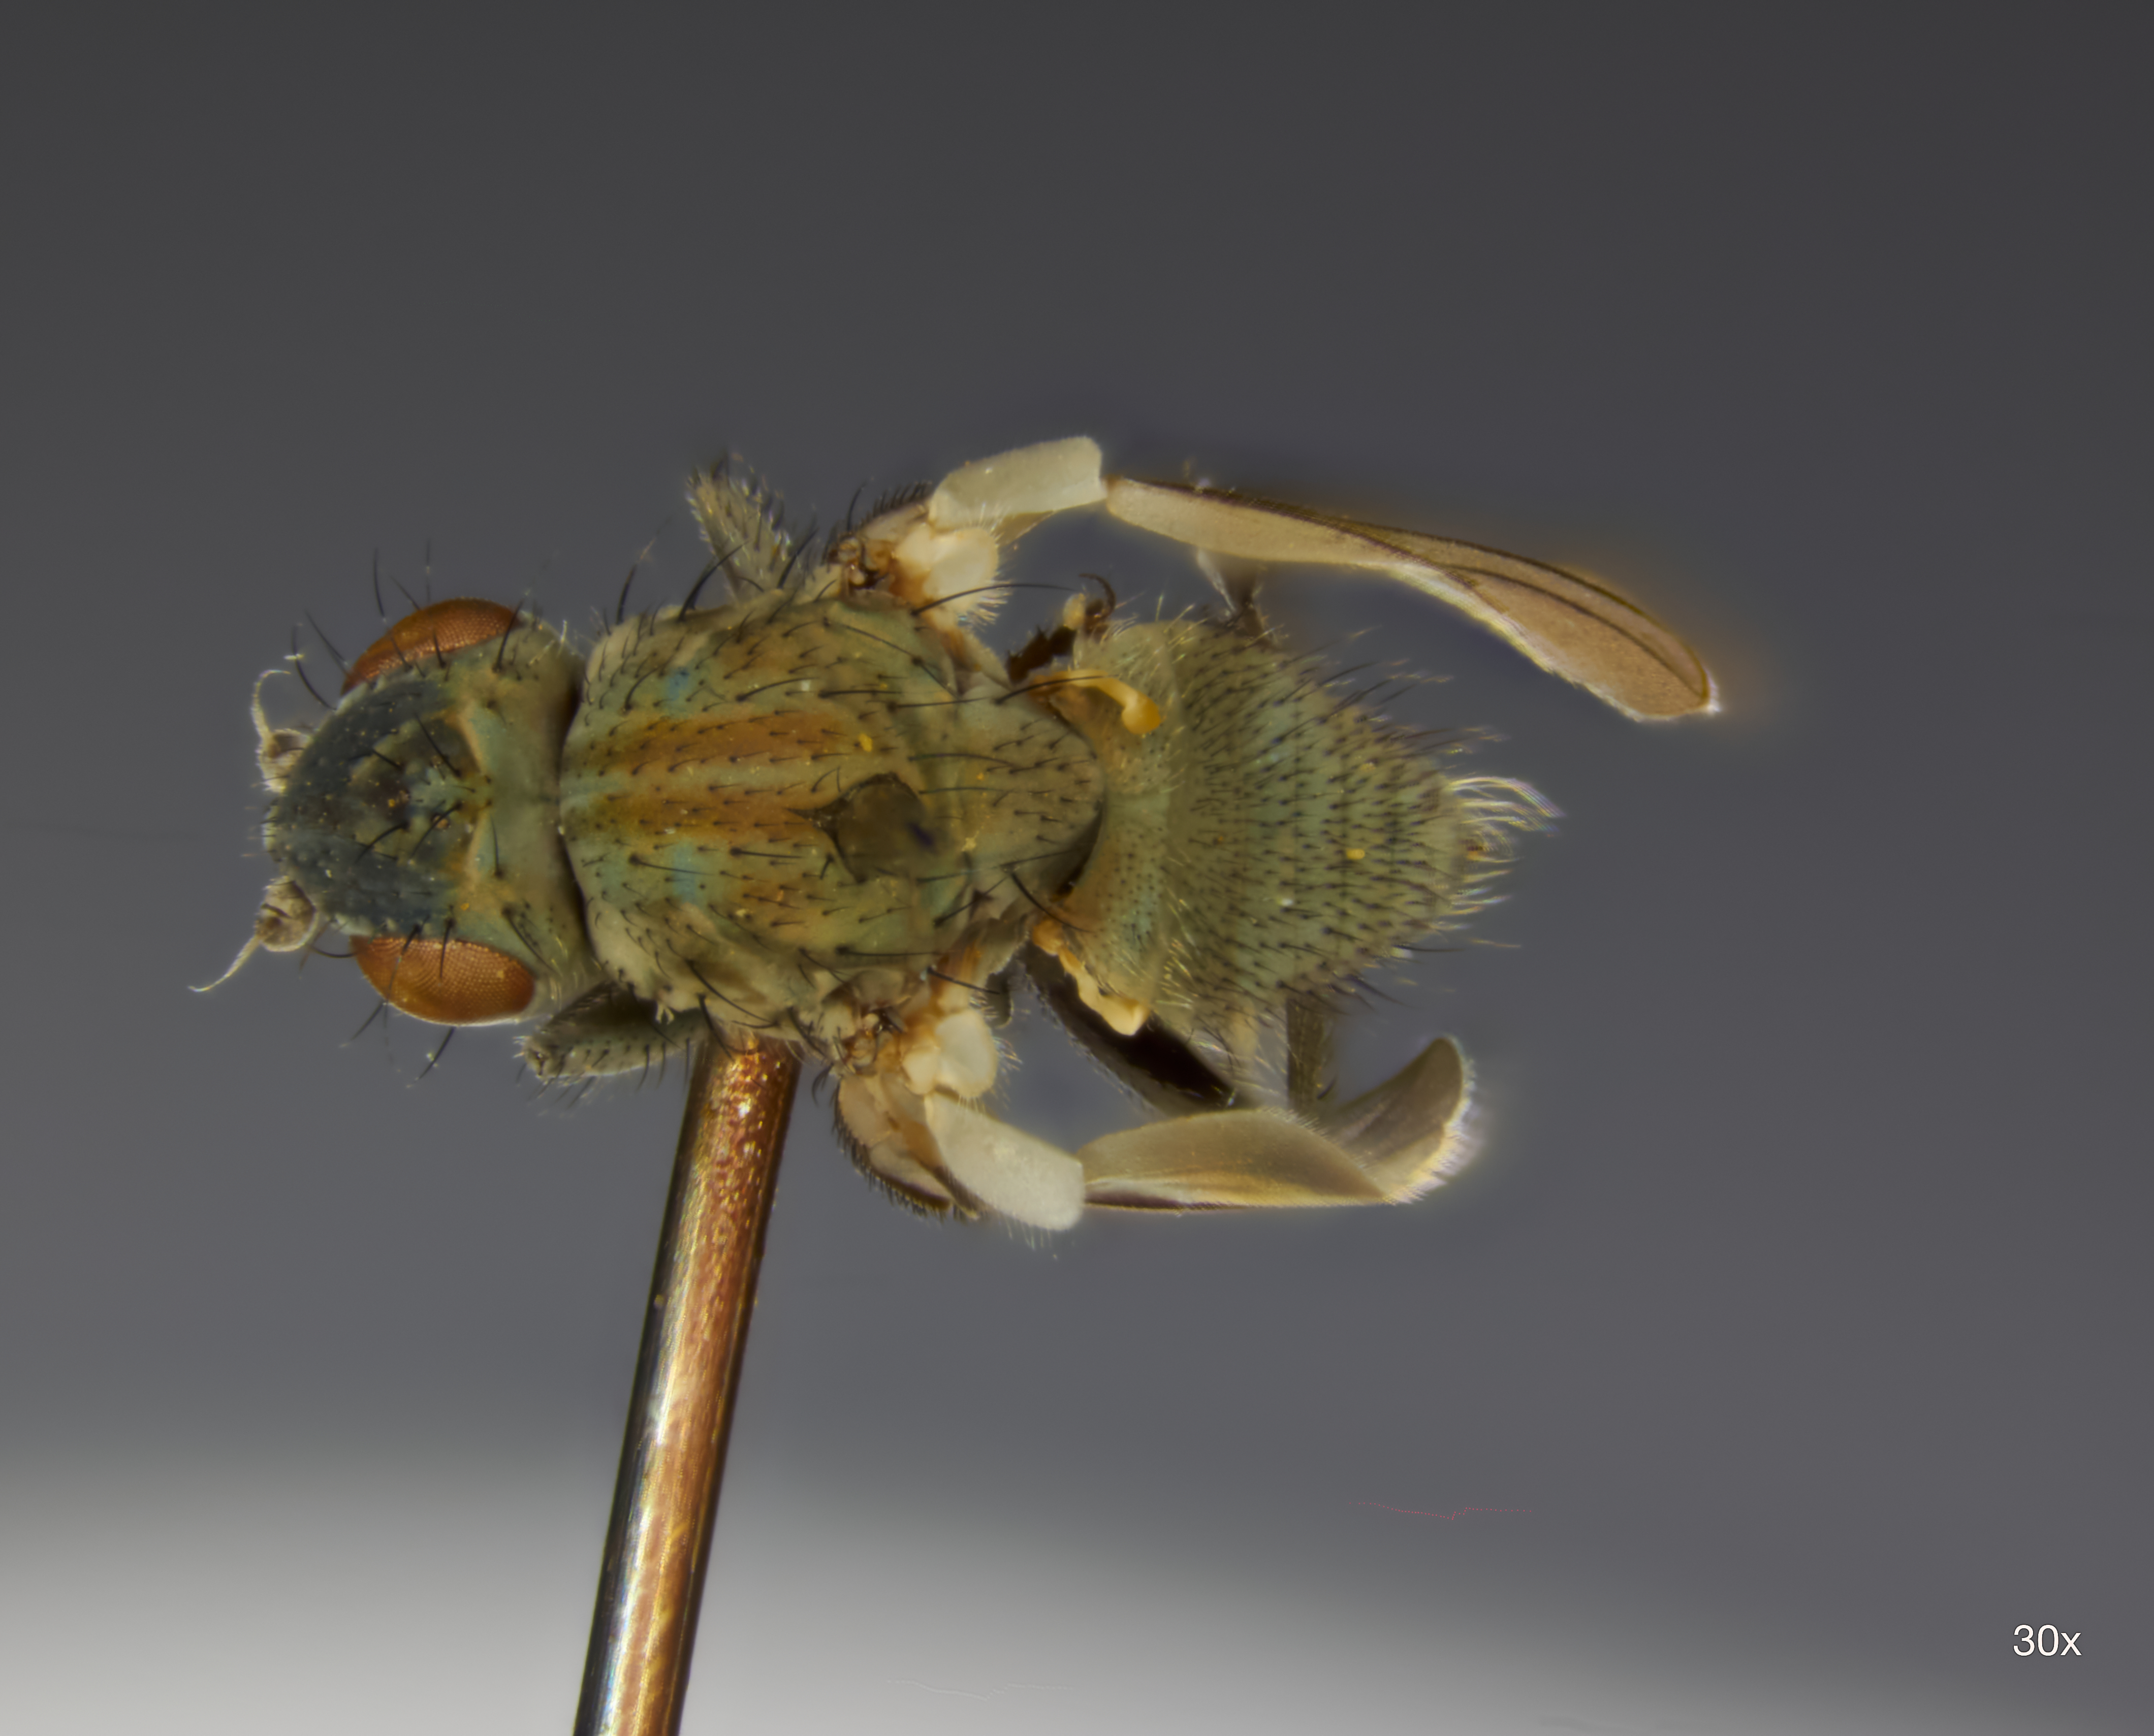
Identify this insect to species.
Canace stuckenbergi
